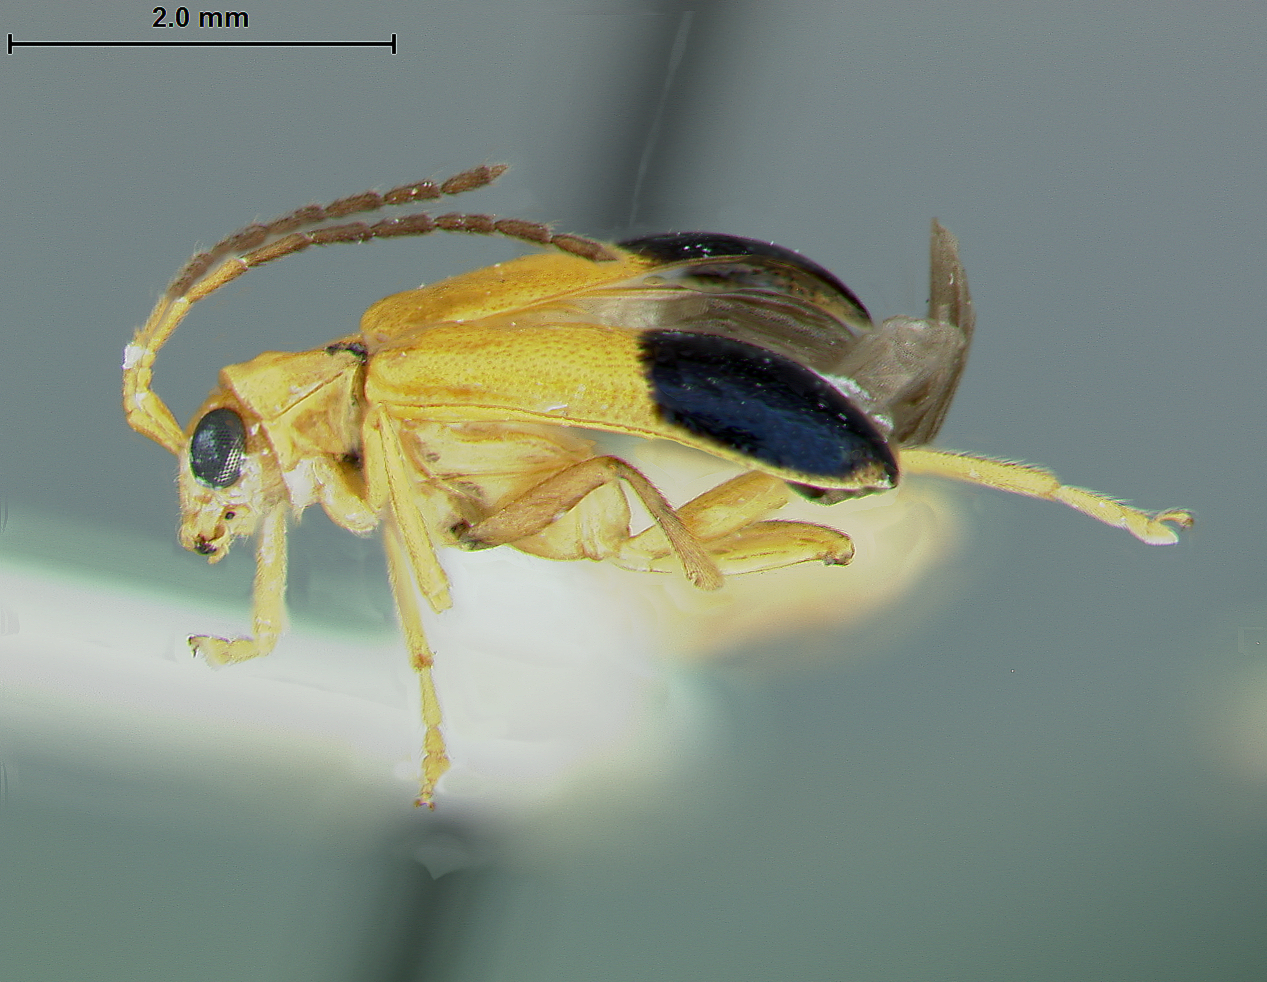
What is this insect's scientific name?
Iceloceras flavocyaneum
